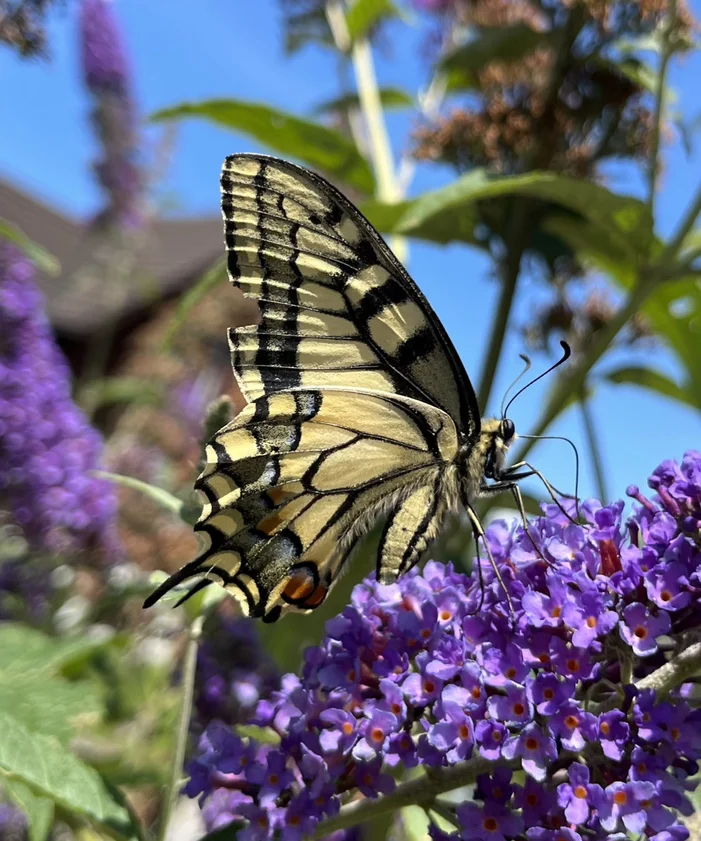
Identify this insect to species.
Papilio machaon
